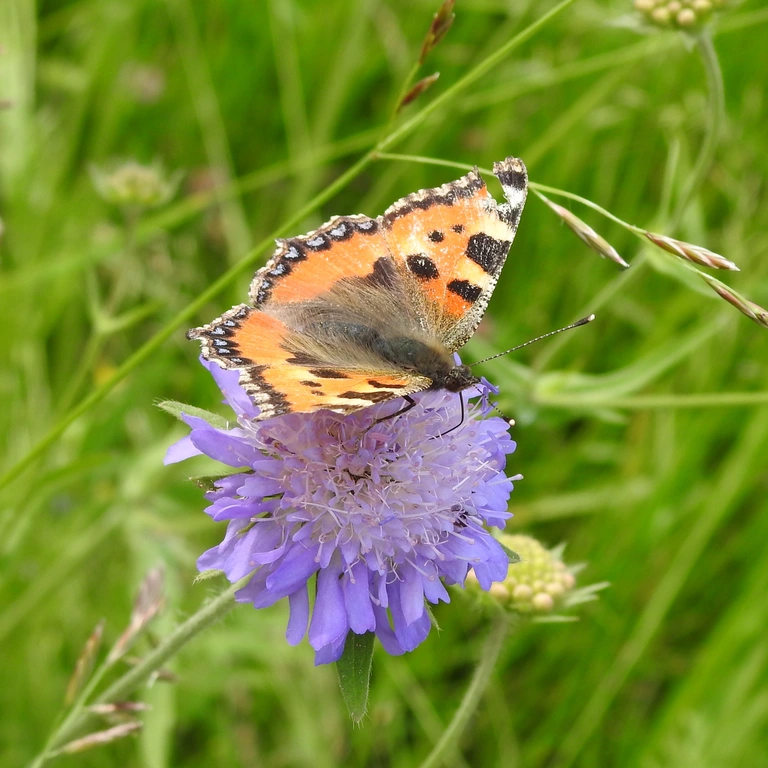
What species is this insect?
Aglais urticae
